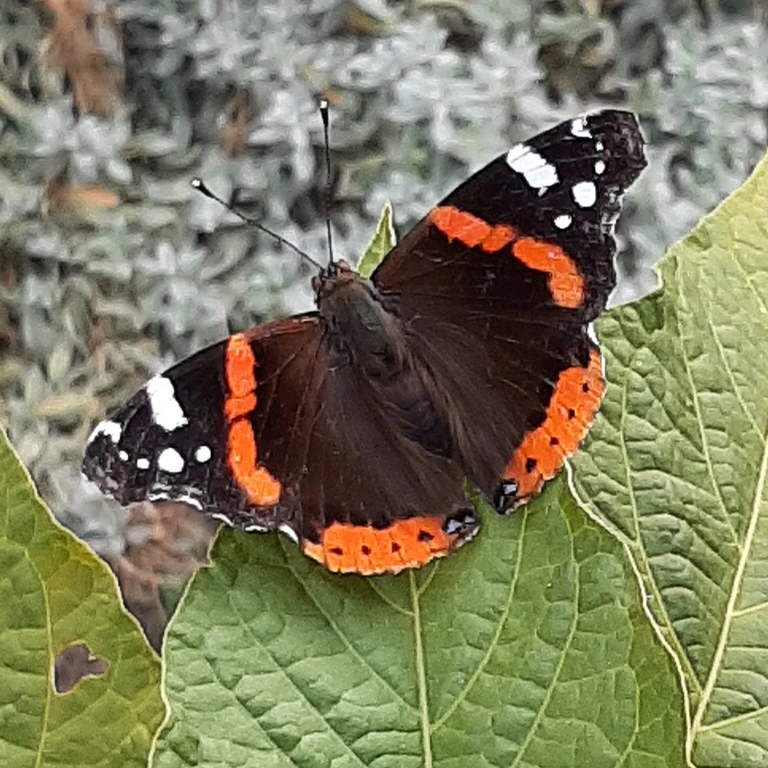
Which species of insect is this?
Vanessa atalanta
